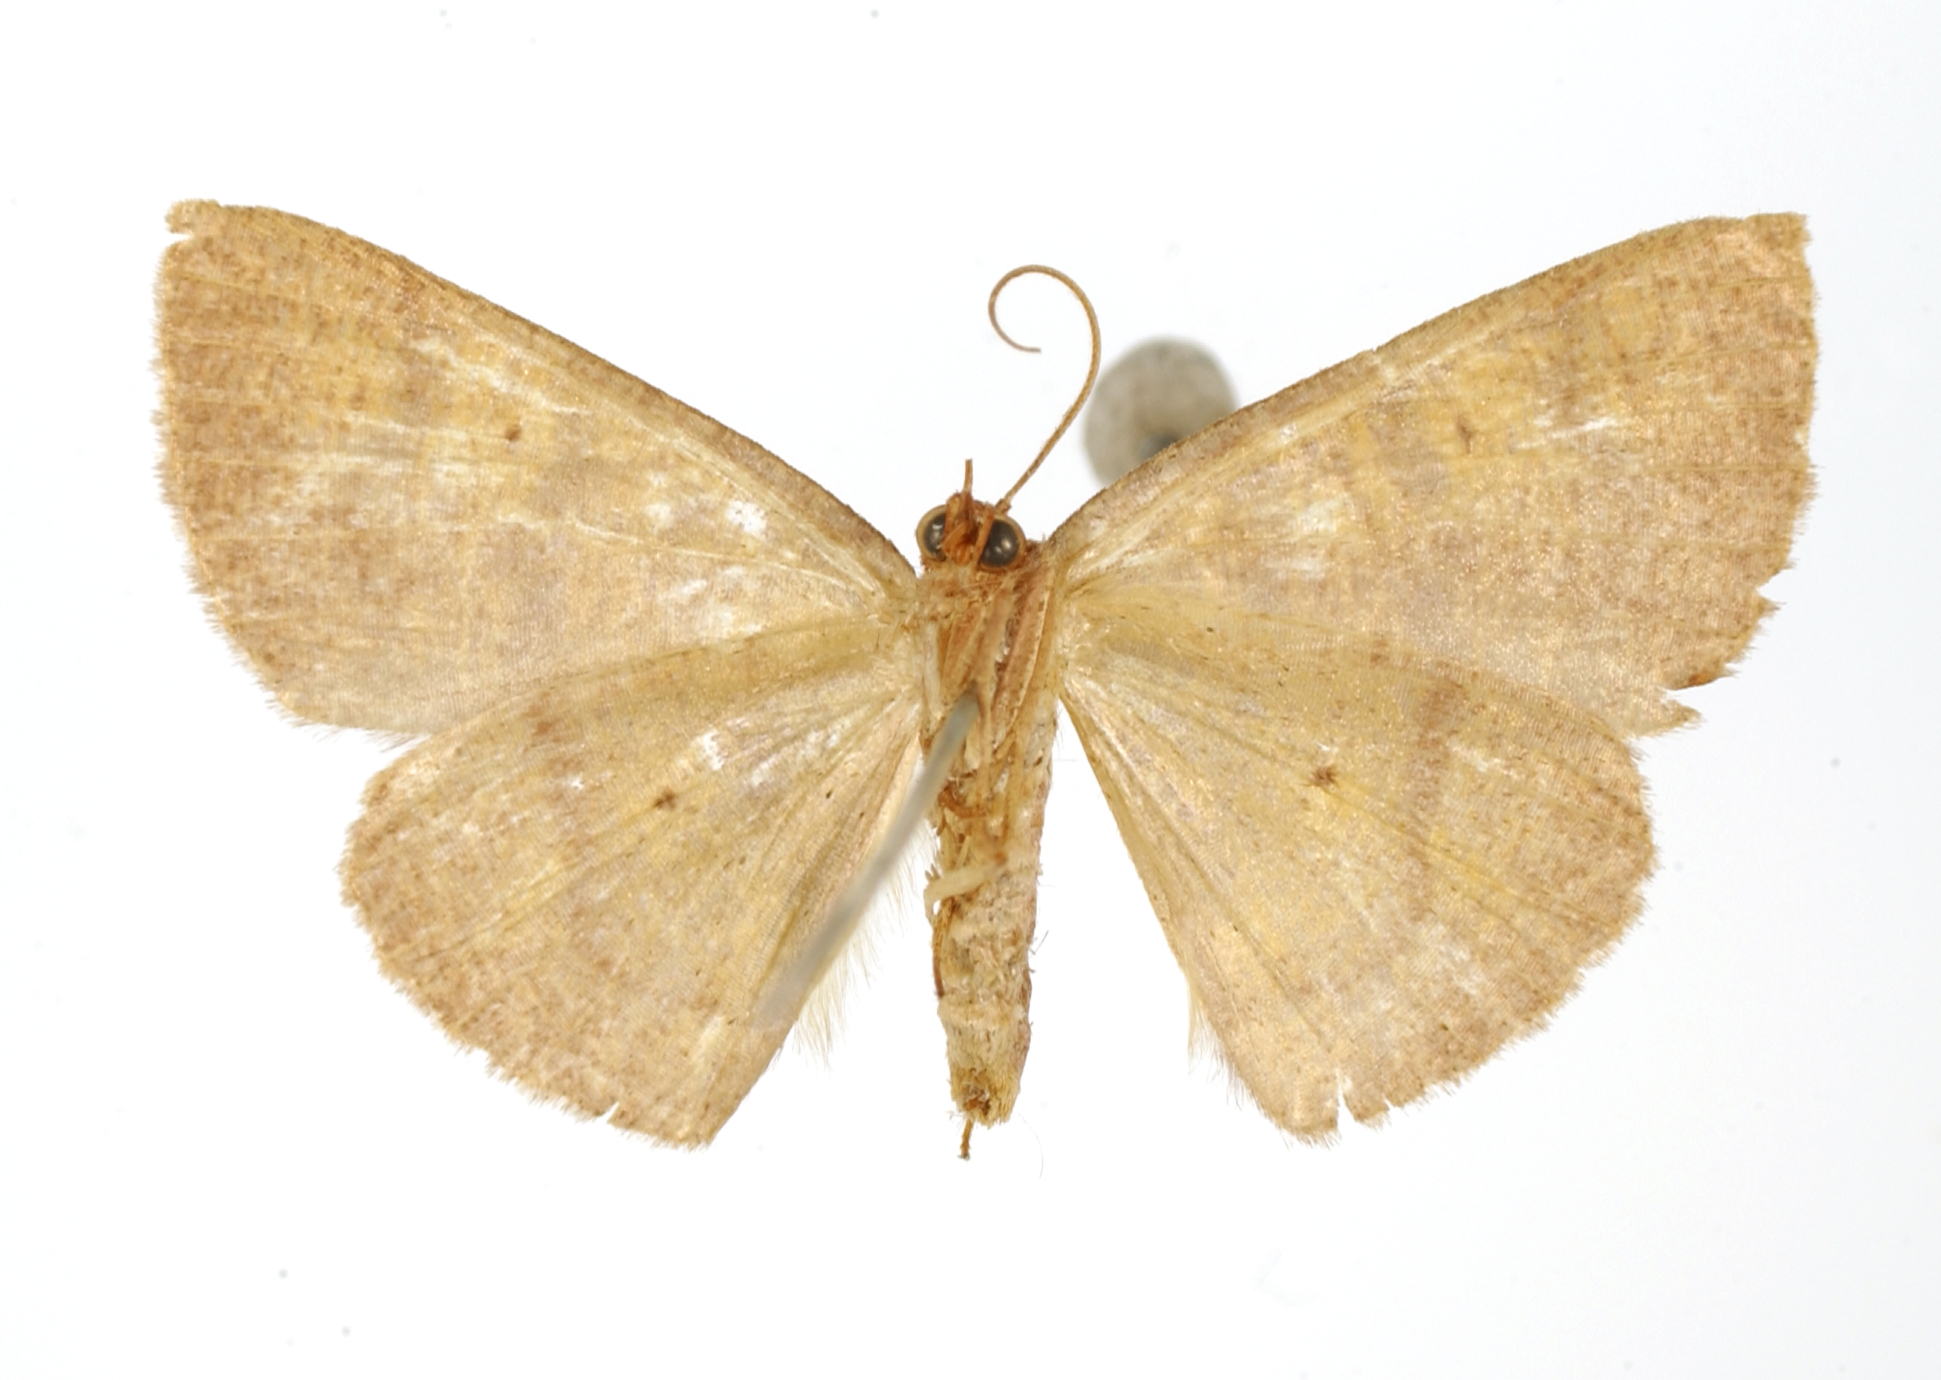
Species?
Petelia umbrosa
